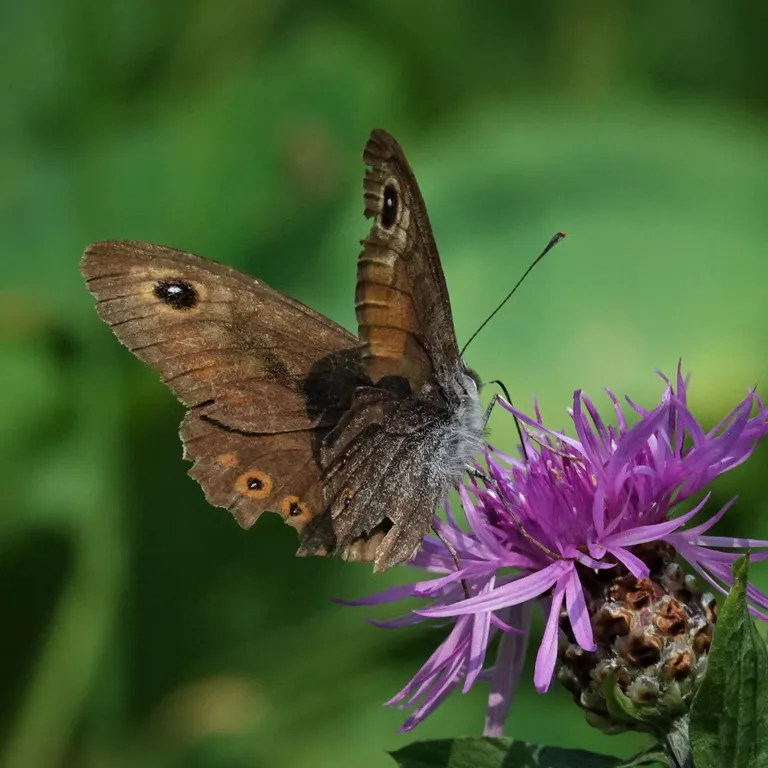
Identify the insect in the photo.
Lasiommata maera (also Pararge maera)
